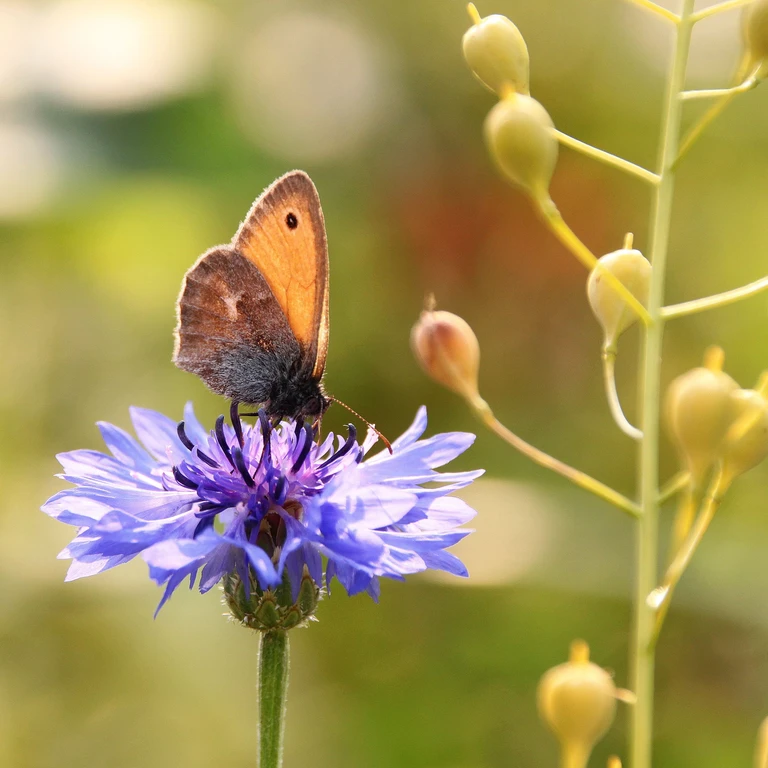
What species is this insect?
Coenonympha pamphilus
